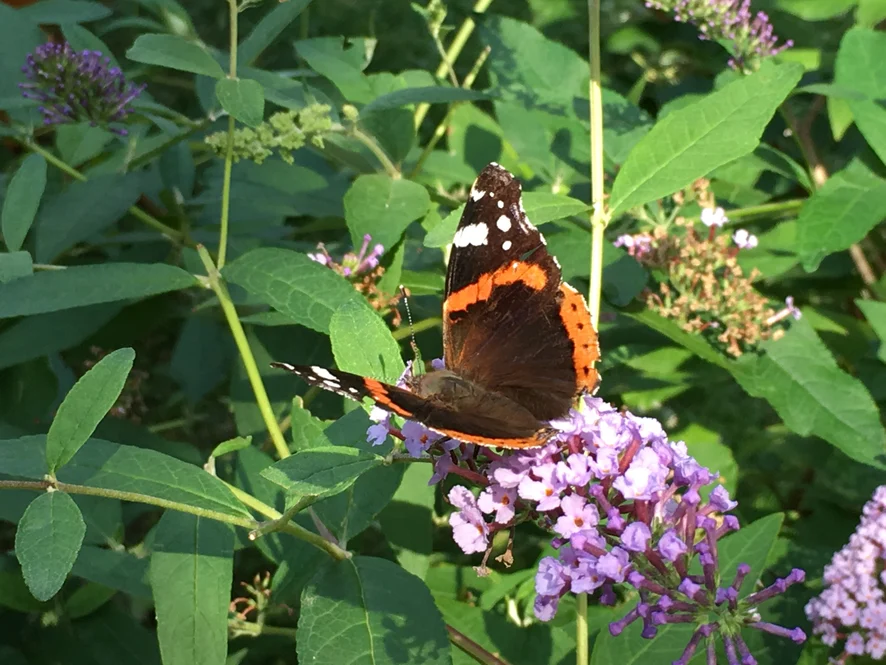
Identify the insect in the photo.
Vanessa atalanta
